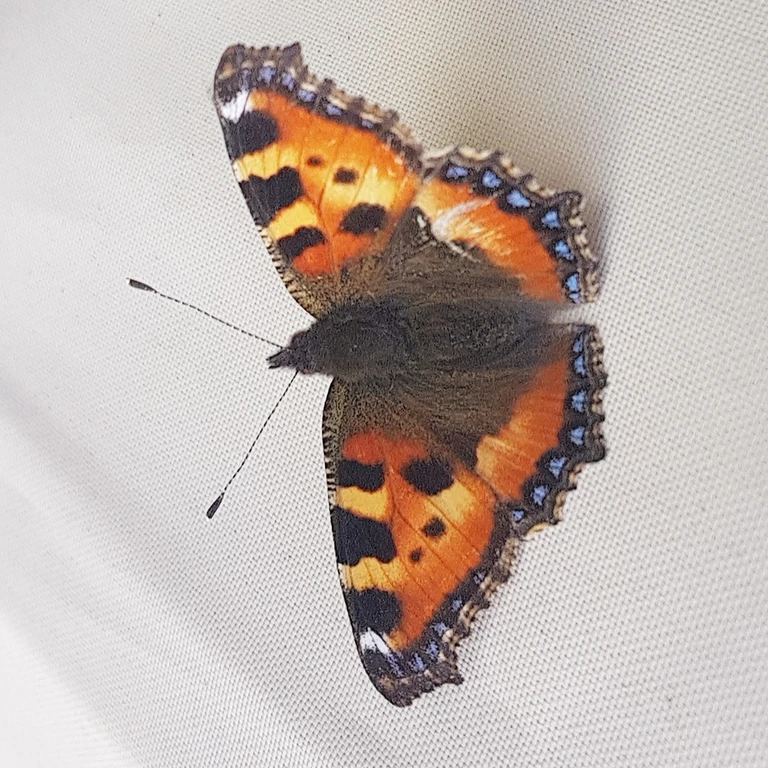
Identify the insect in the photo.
Aglais urticae
